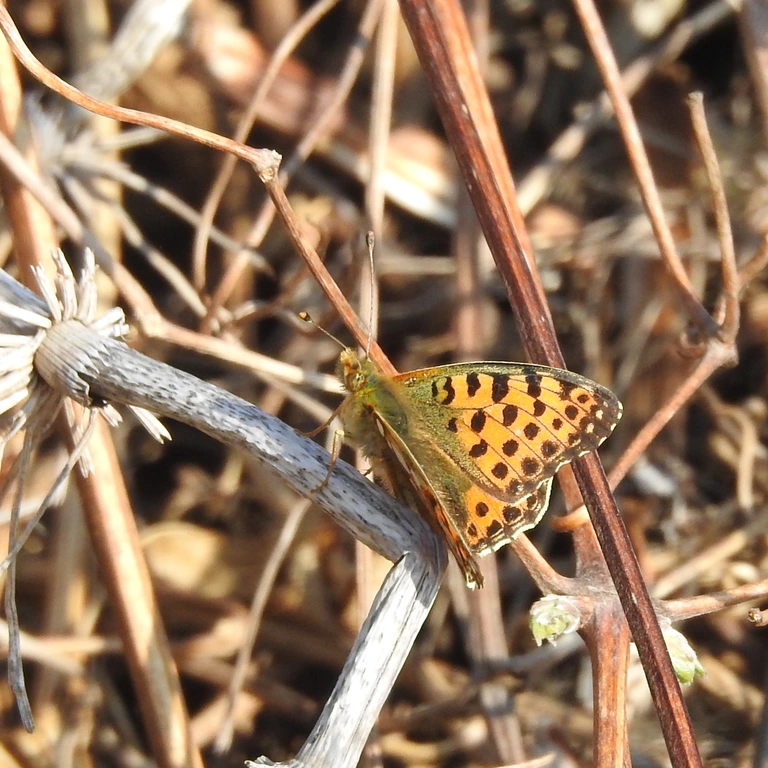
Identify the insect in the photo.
Issoria lathonia
